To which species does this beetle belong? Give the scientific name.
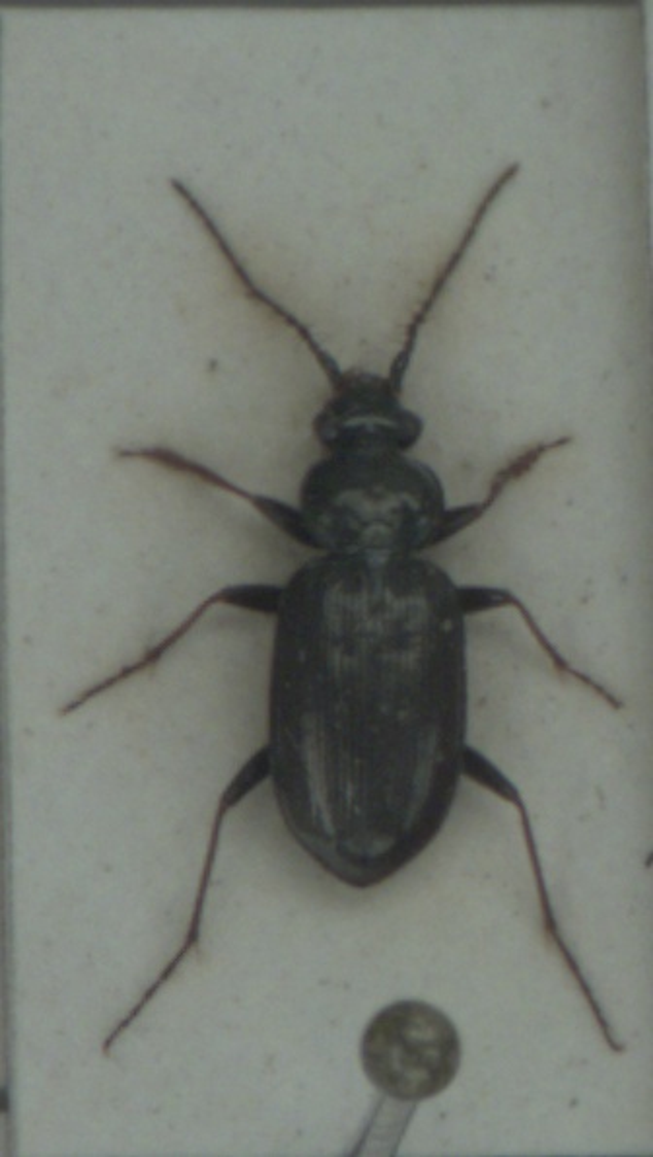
Loricera pilicornis
